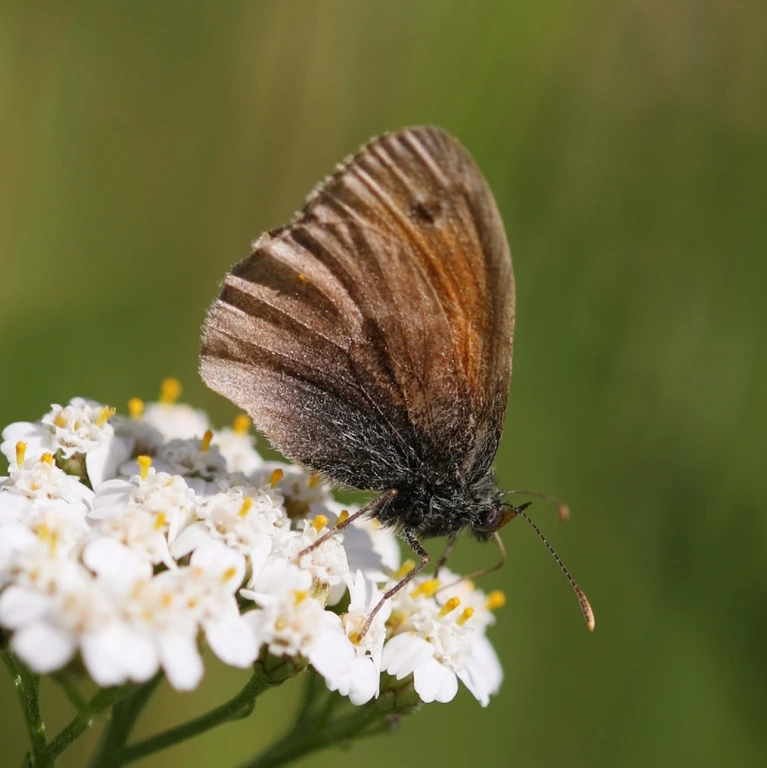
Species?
Coenonympha pamphilus
